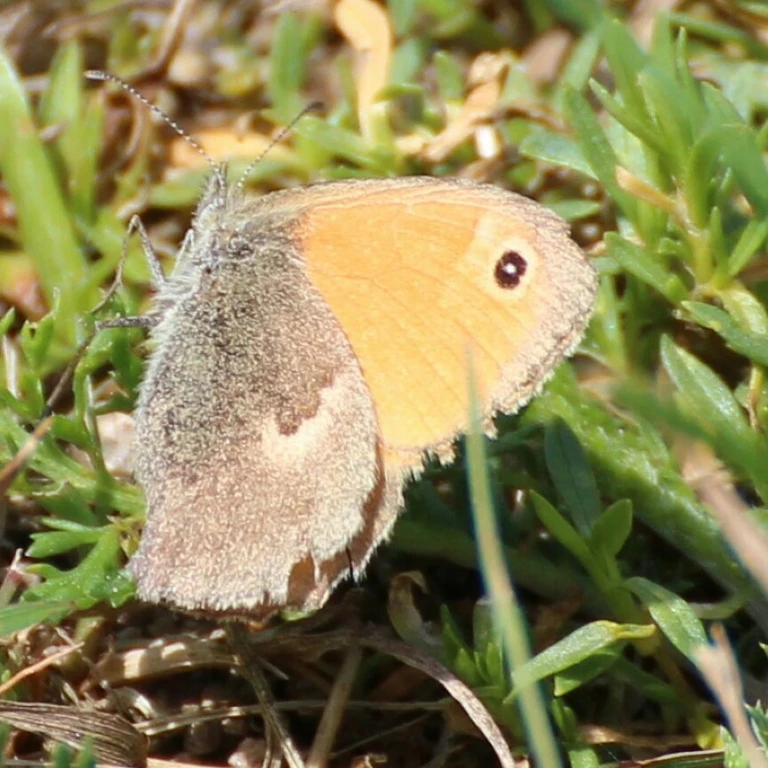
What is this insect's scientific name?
Coenonympha pamphilus
